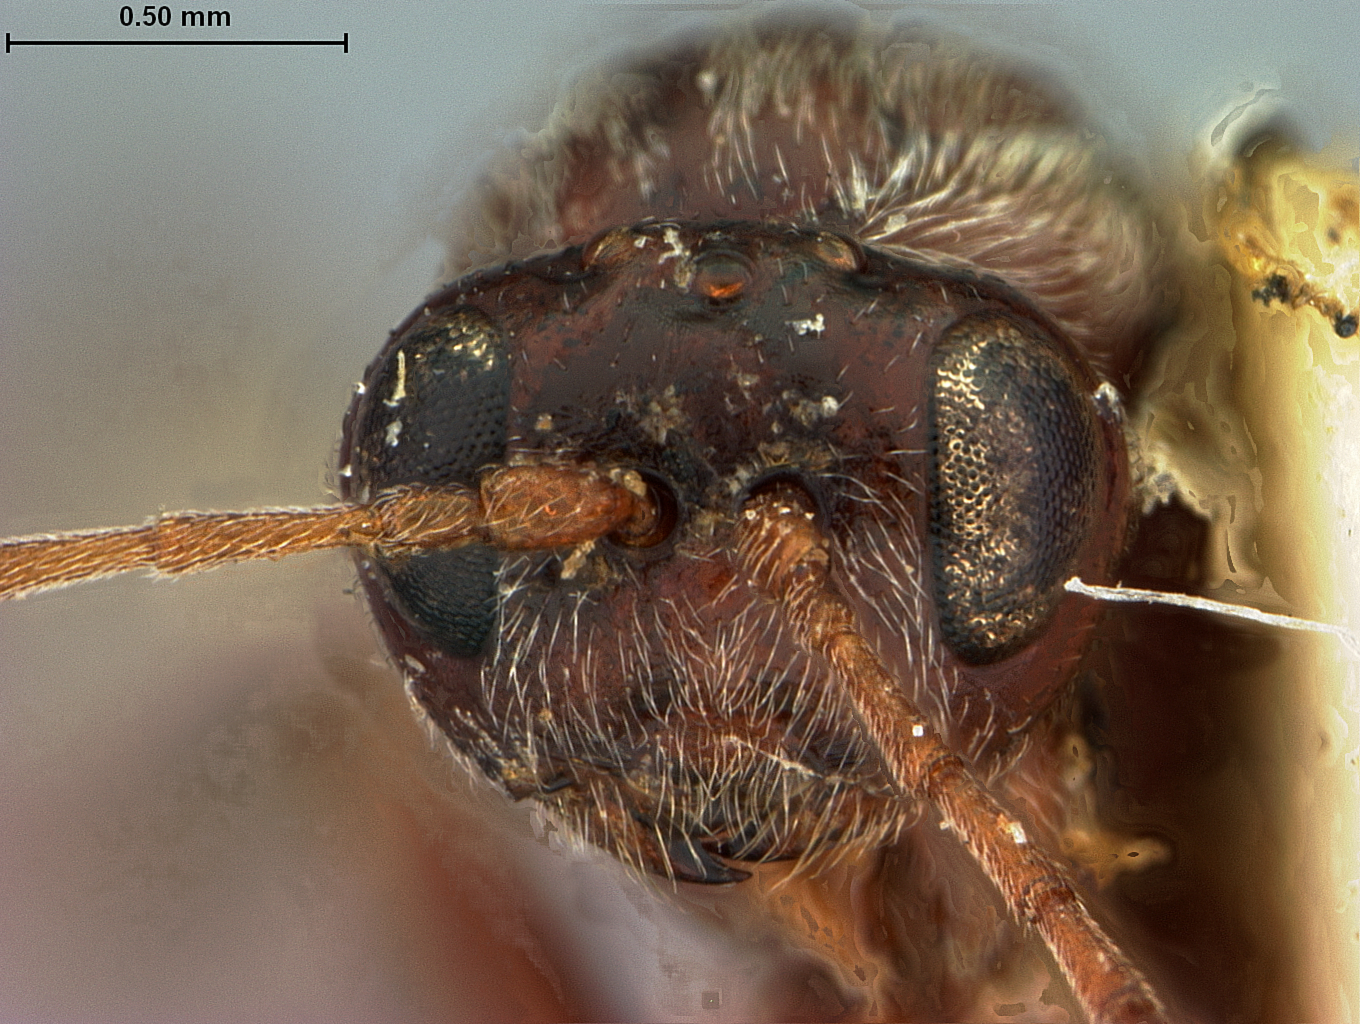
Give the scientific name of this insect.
Andricus vernus
